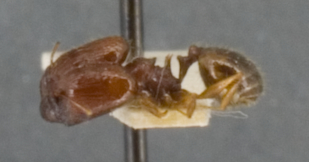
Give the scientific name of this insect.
Pheidole colaensis
